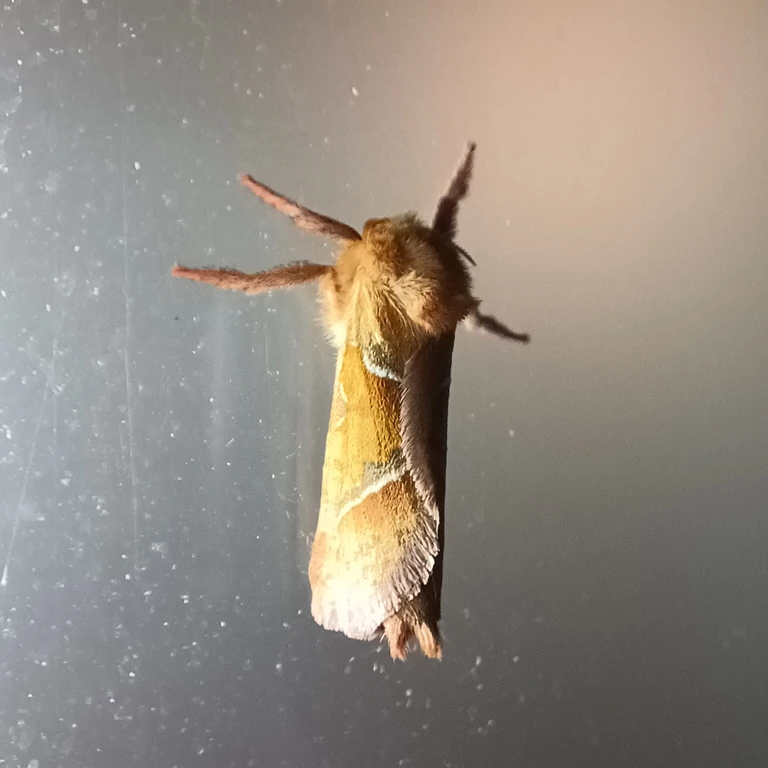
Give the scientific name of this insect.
Triodia sylvina
